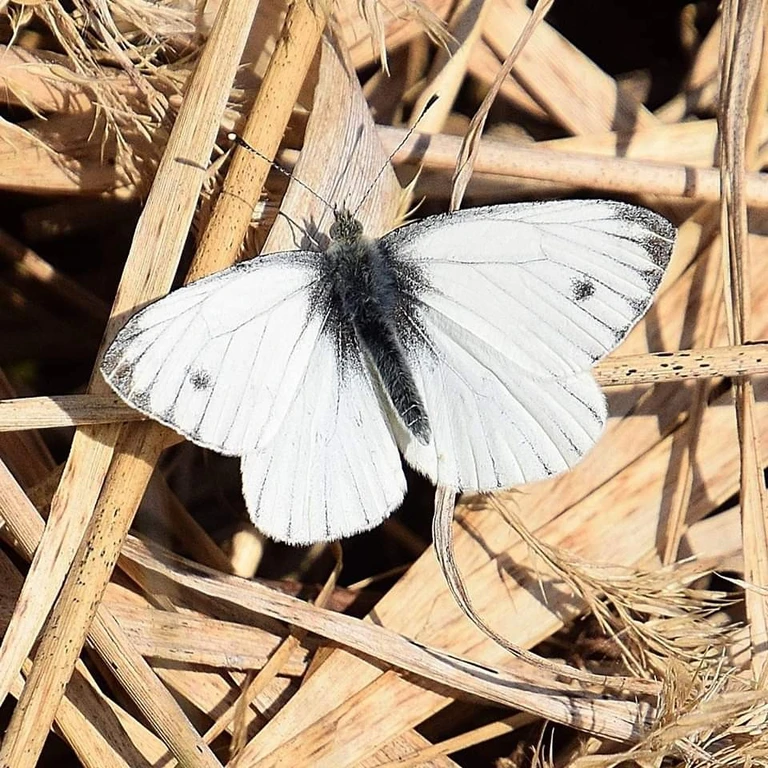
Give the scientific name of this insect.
Pieris napi
